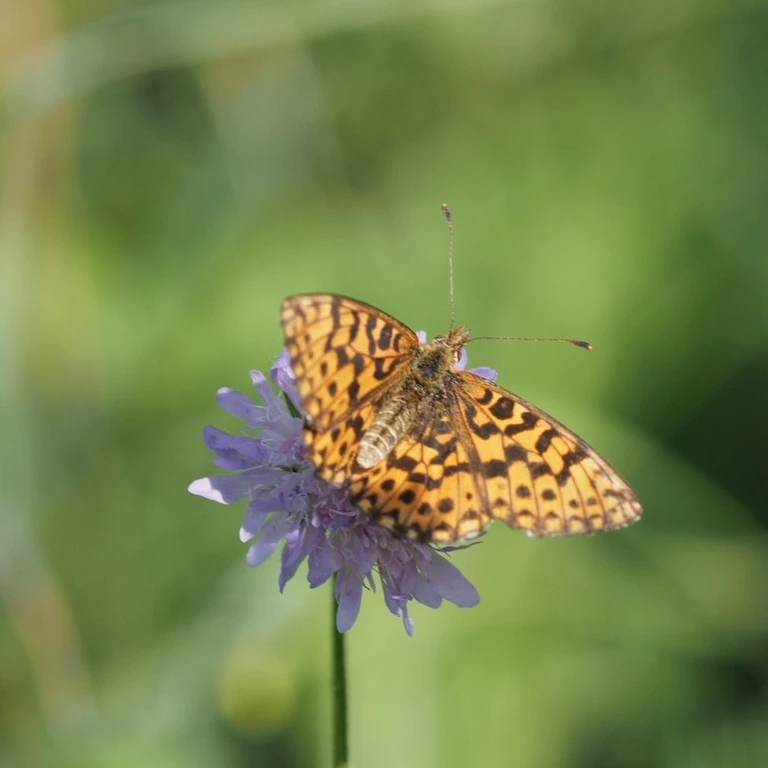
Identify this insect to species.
Boloria dia
